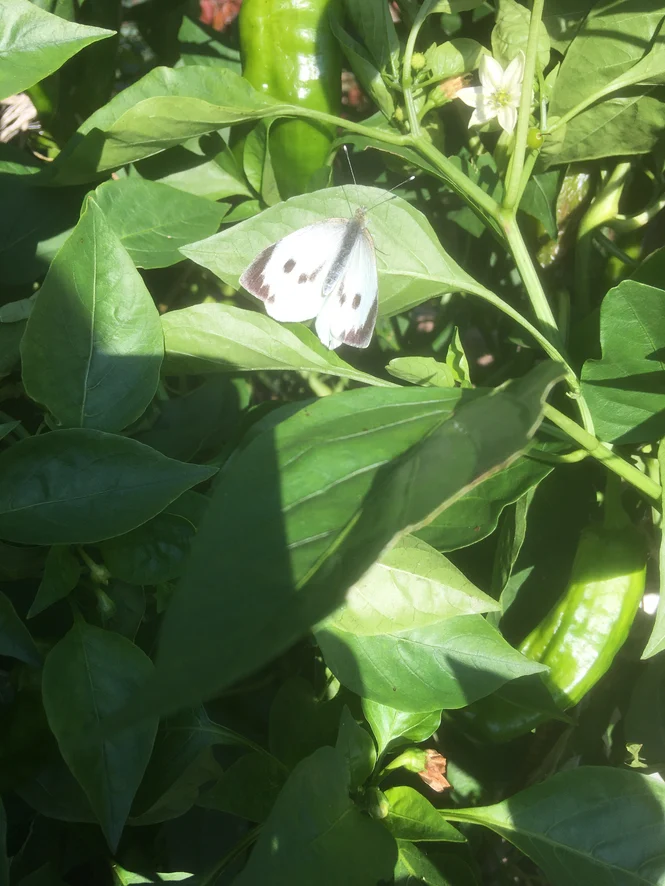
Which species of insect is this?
Pieris brassicae
